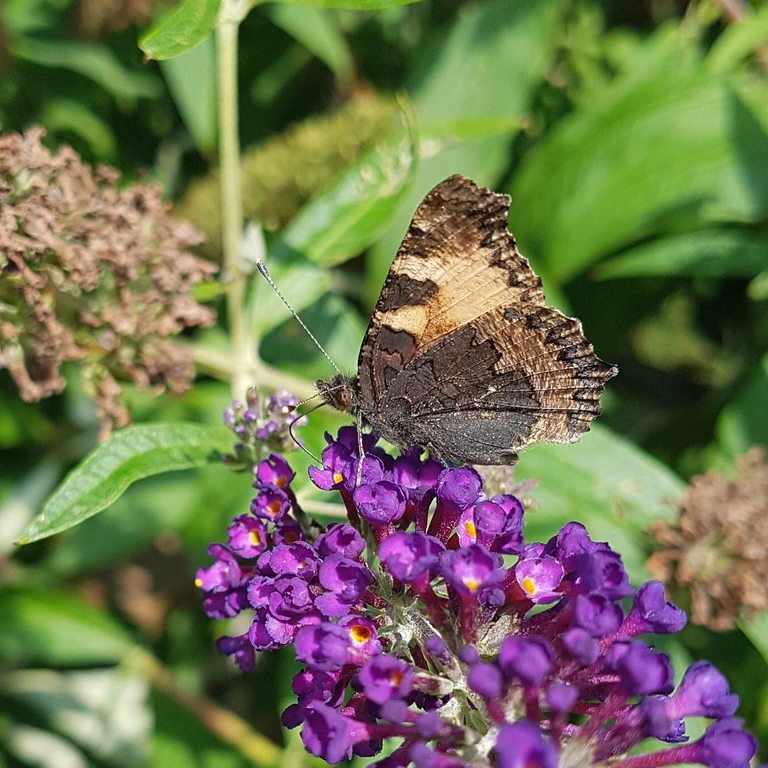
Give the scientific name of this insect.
Aglais urticae
